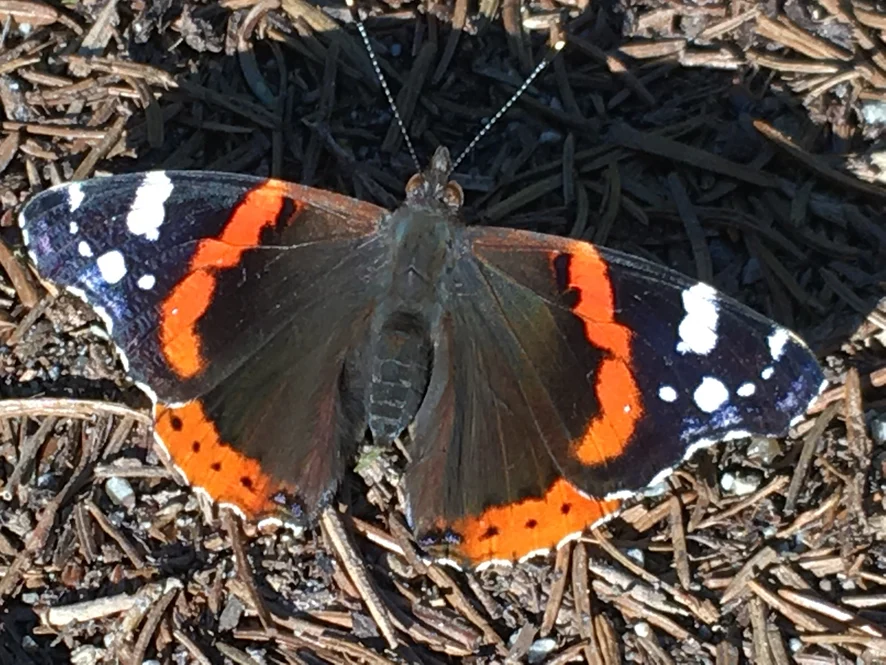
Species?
Vanessa atalanta
